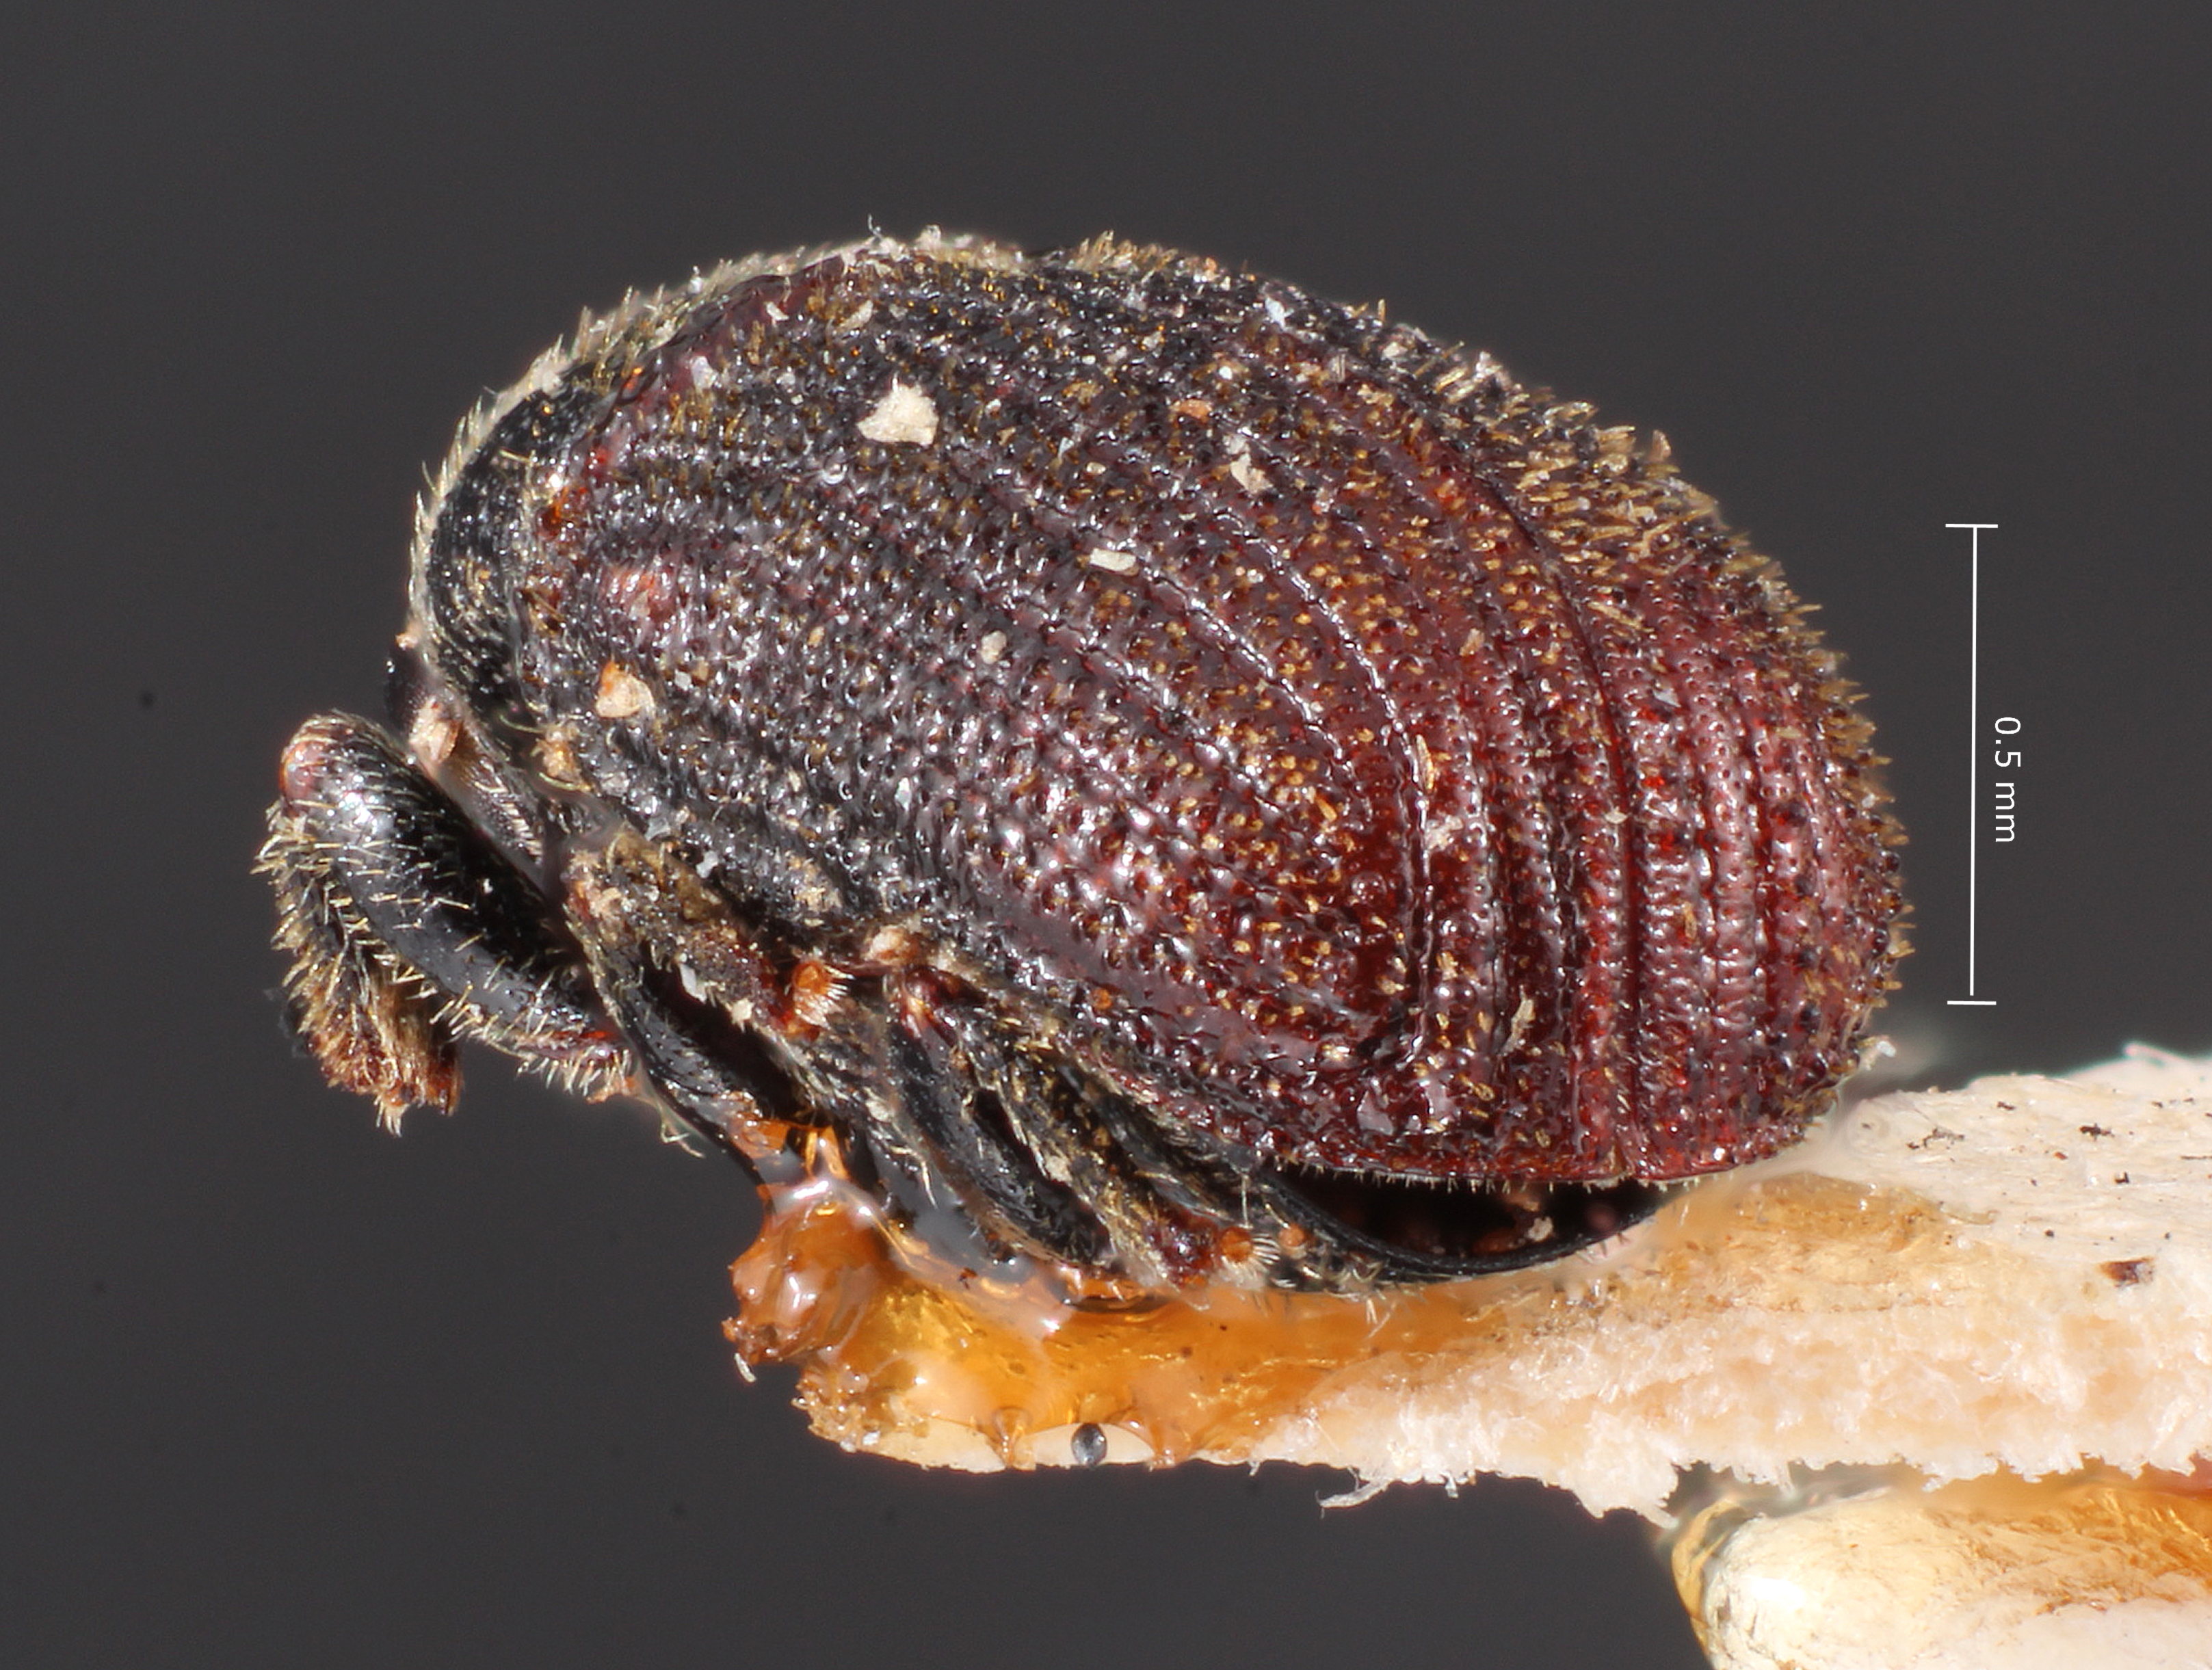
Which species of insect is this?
Phloeosinus tacubayae
